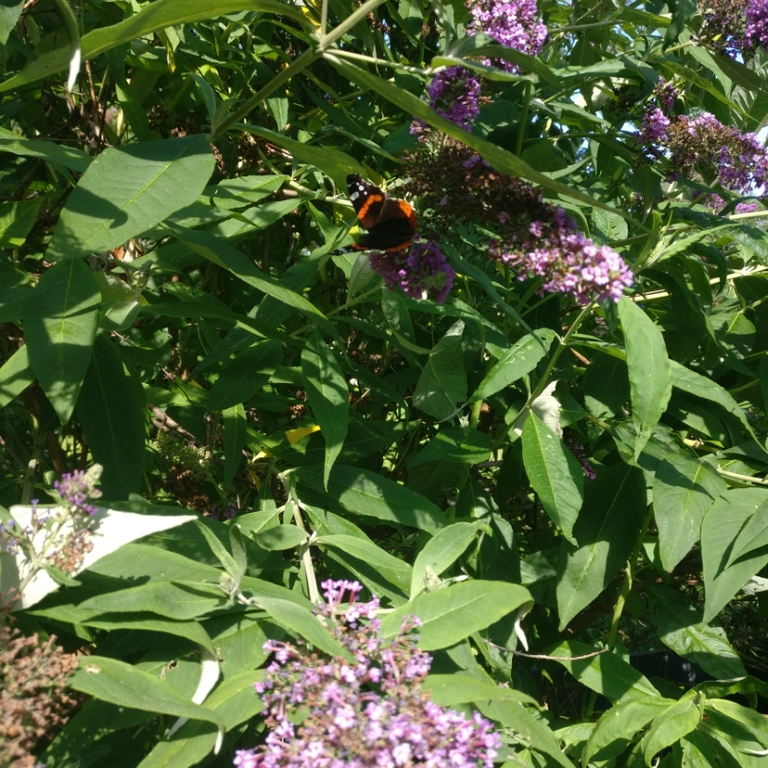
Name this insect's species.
Vanessa atalanta
